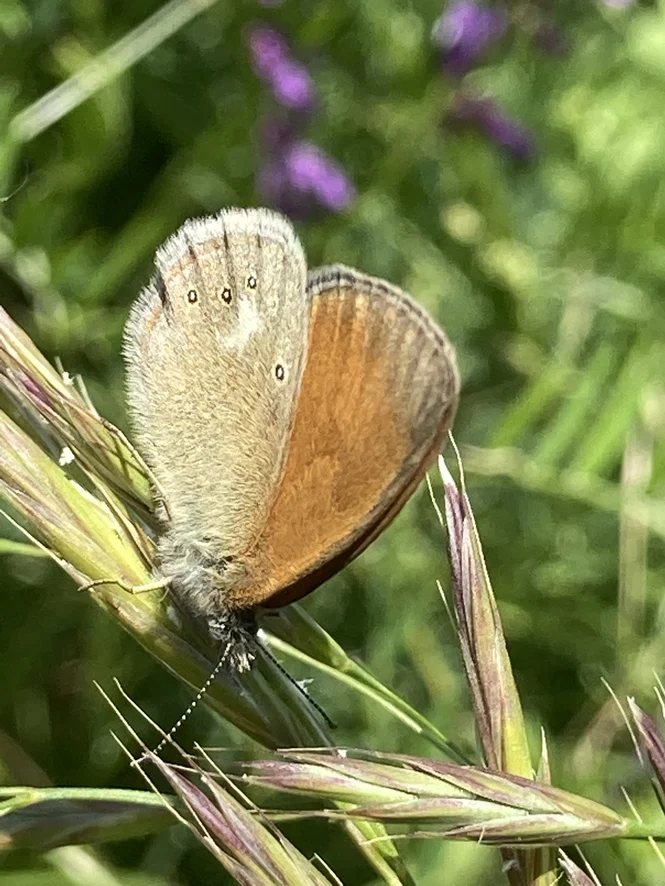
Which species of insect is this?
Coenonympha glycerion (also Coenonympha iphis)
